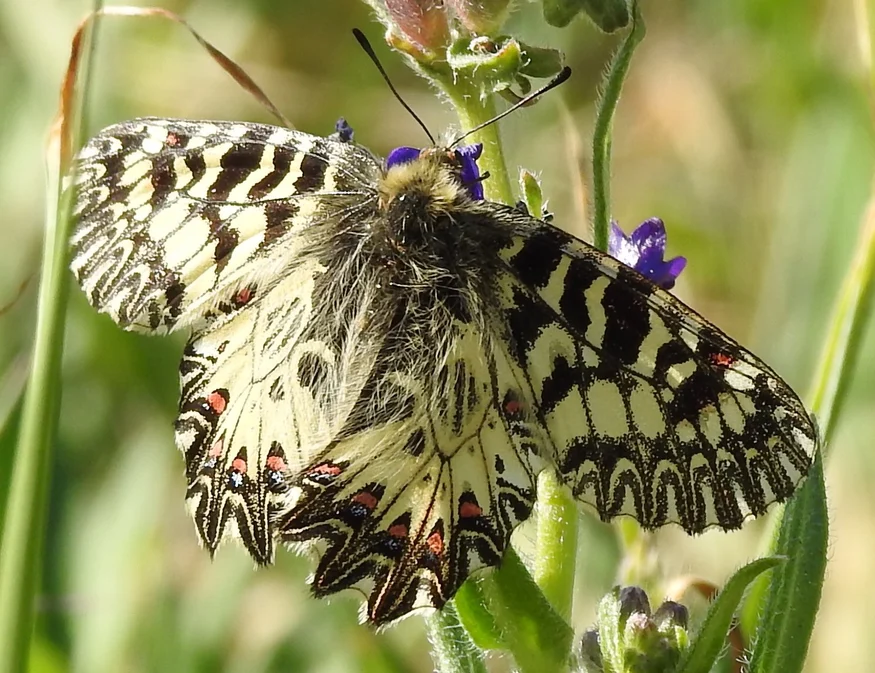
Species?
Zerynthia polyxena
